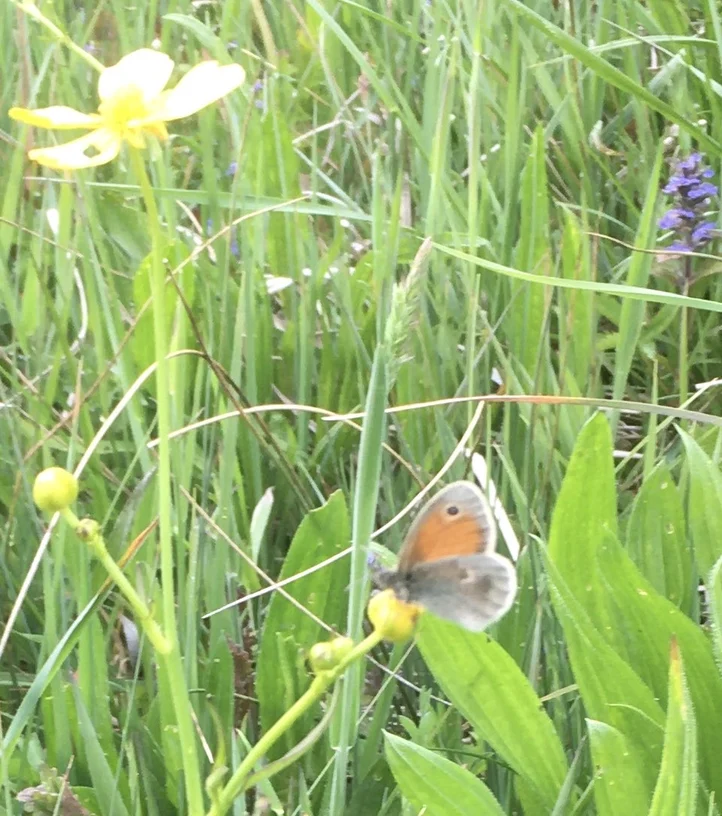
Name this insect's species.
Coenonympha pamphilus
